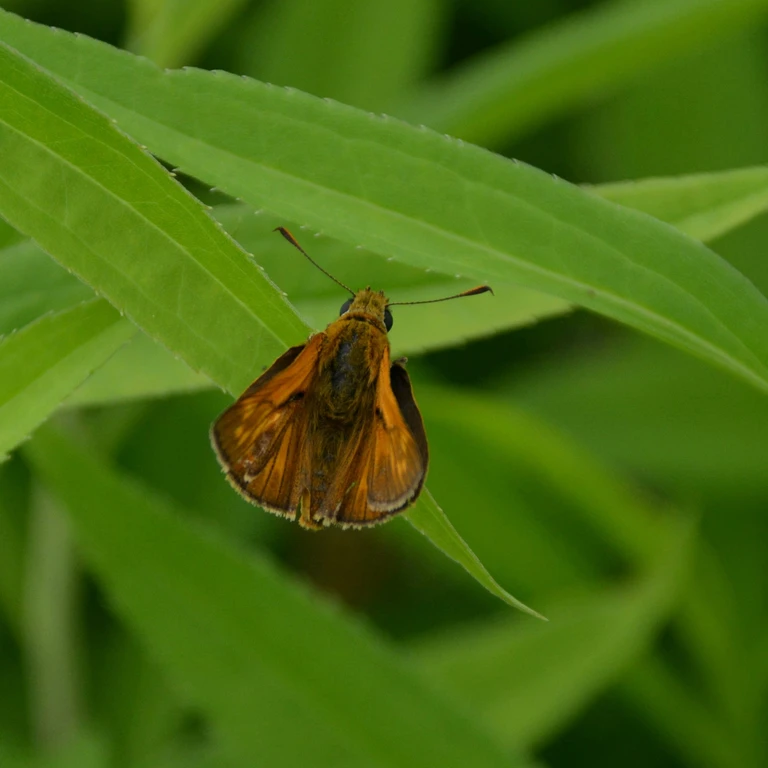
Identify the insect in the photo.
Ochlodes sylvanus (also Ochlodes venata)
